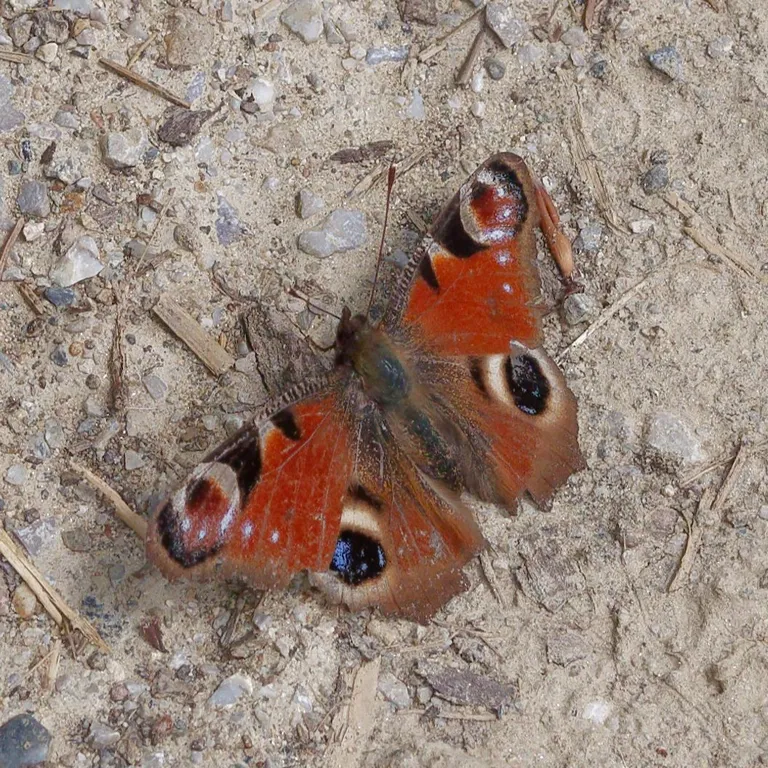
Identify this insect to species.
Aglais io
